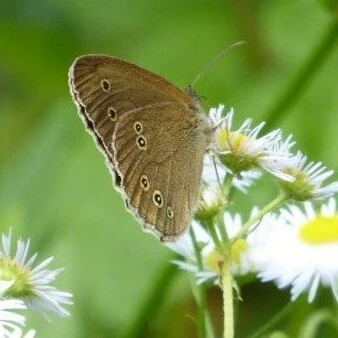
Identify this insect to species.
Aphantopus hyperantus
